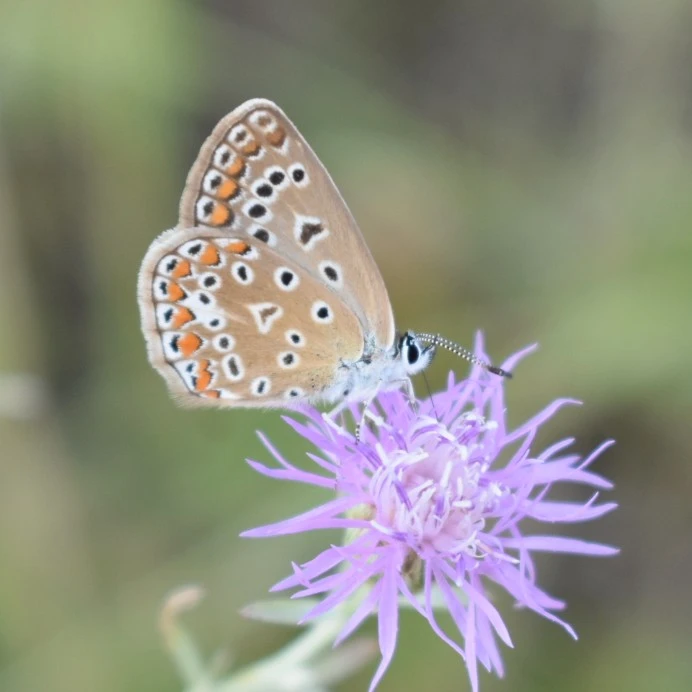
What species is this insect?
Polyommatus icarus
